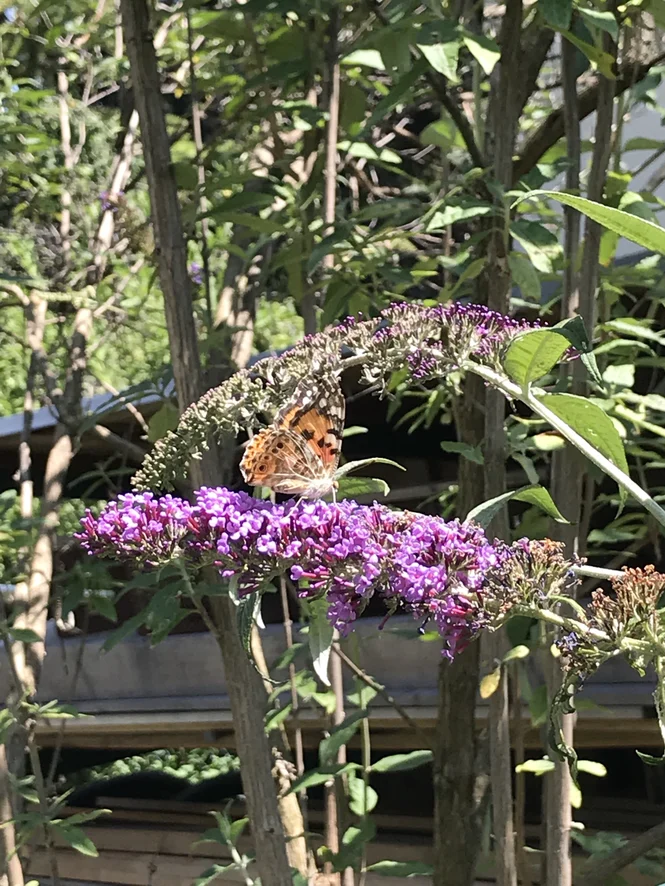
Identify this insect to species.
Vanessa cardui
